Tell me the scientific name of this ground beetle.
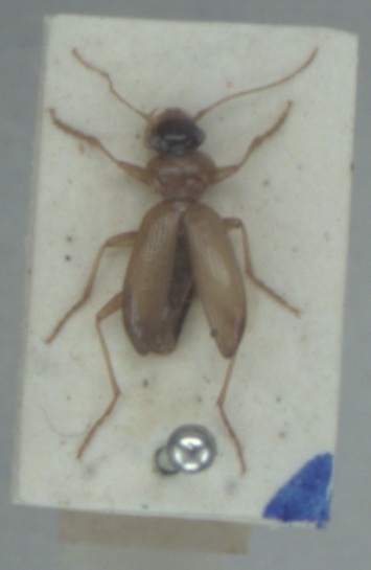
Leistus terminatus
